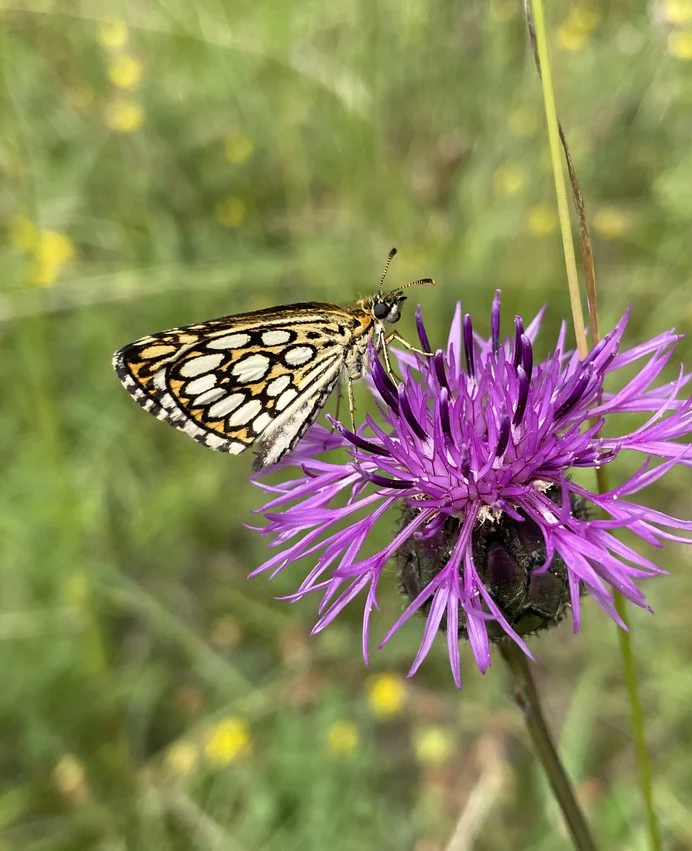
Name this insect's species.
Heteropterus morpheus
